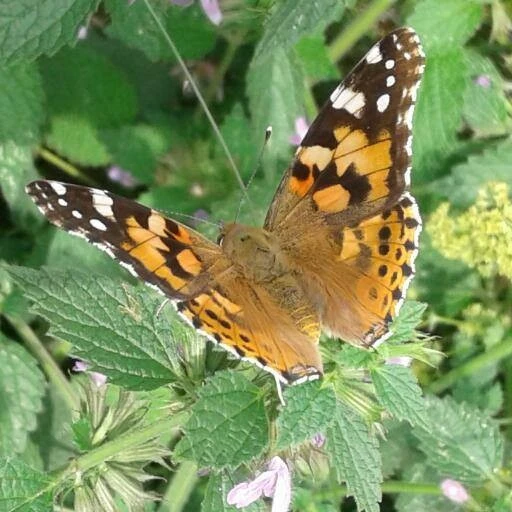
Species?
Vanessa cardui
